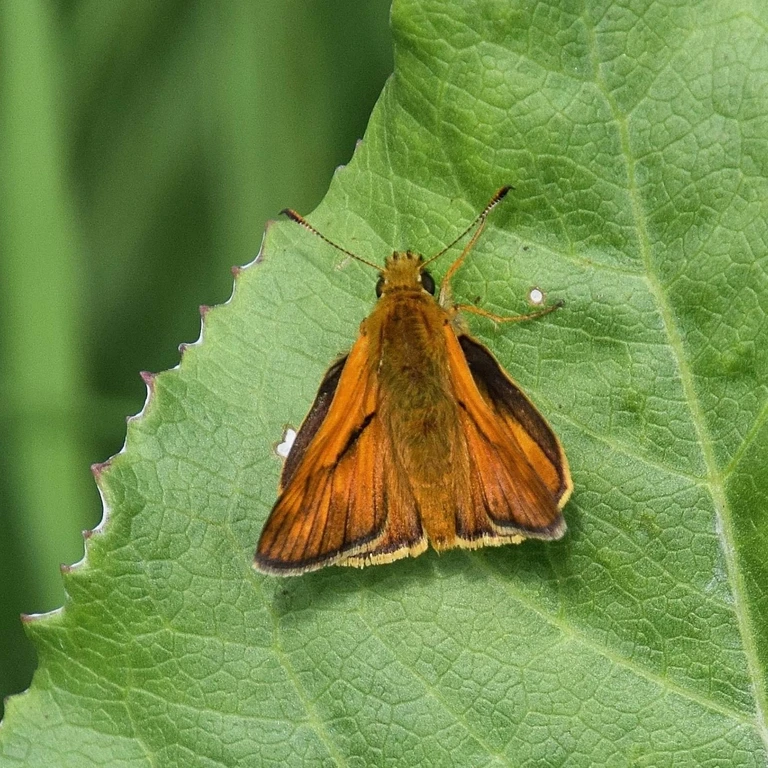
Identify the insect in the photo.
Ochlodes sylvanus (also Ochlodes venata)
